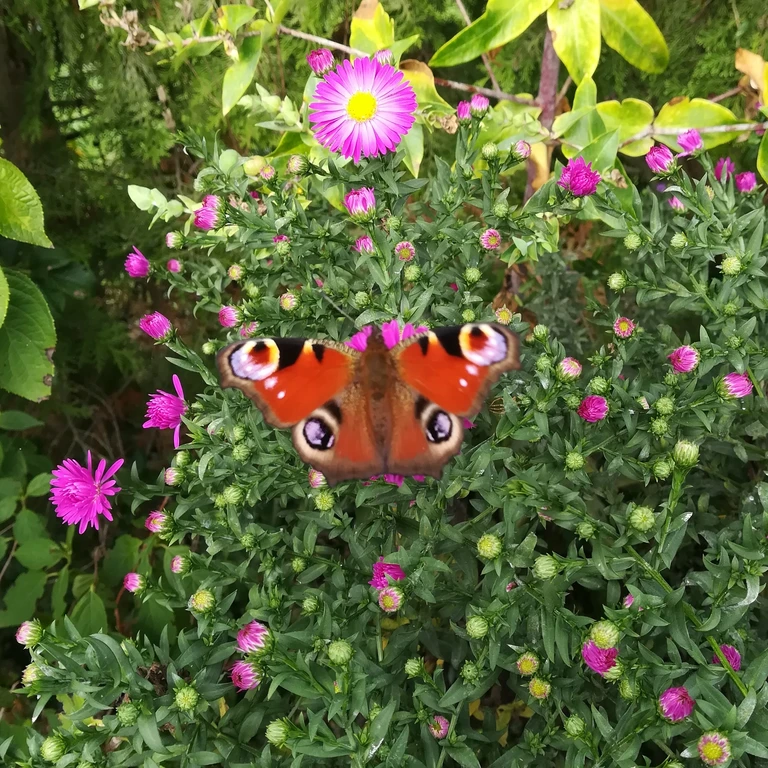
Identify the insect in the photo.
Aglais io
